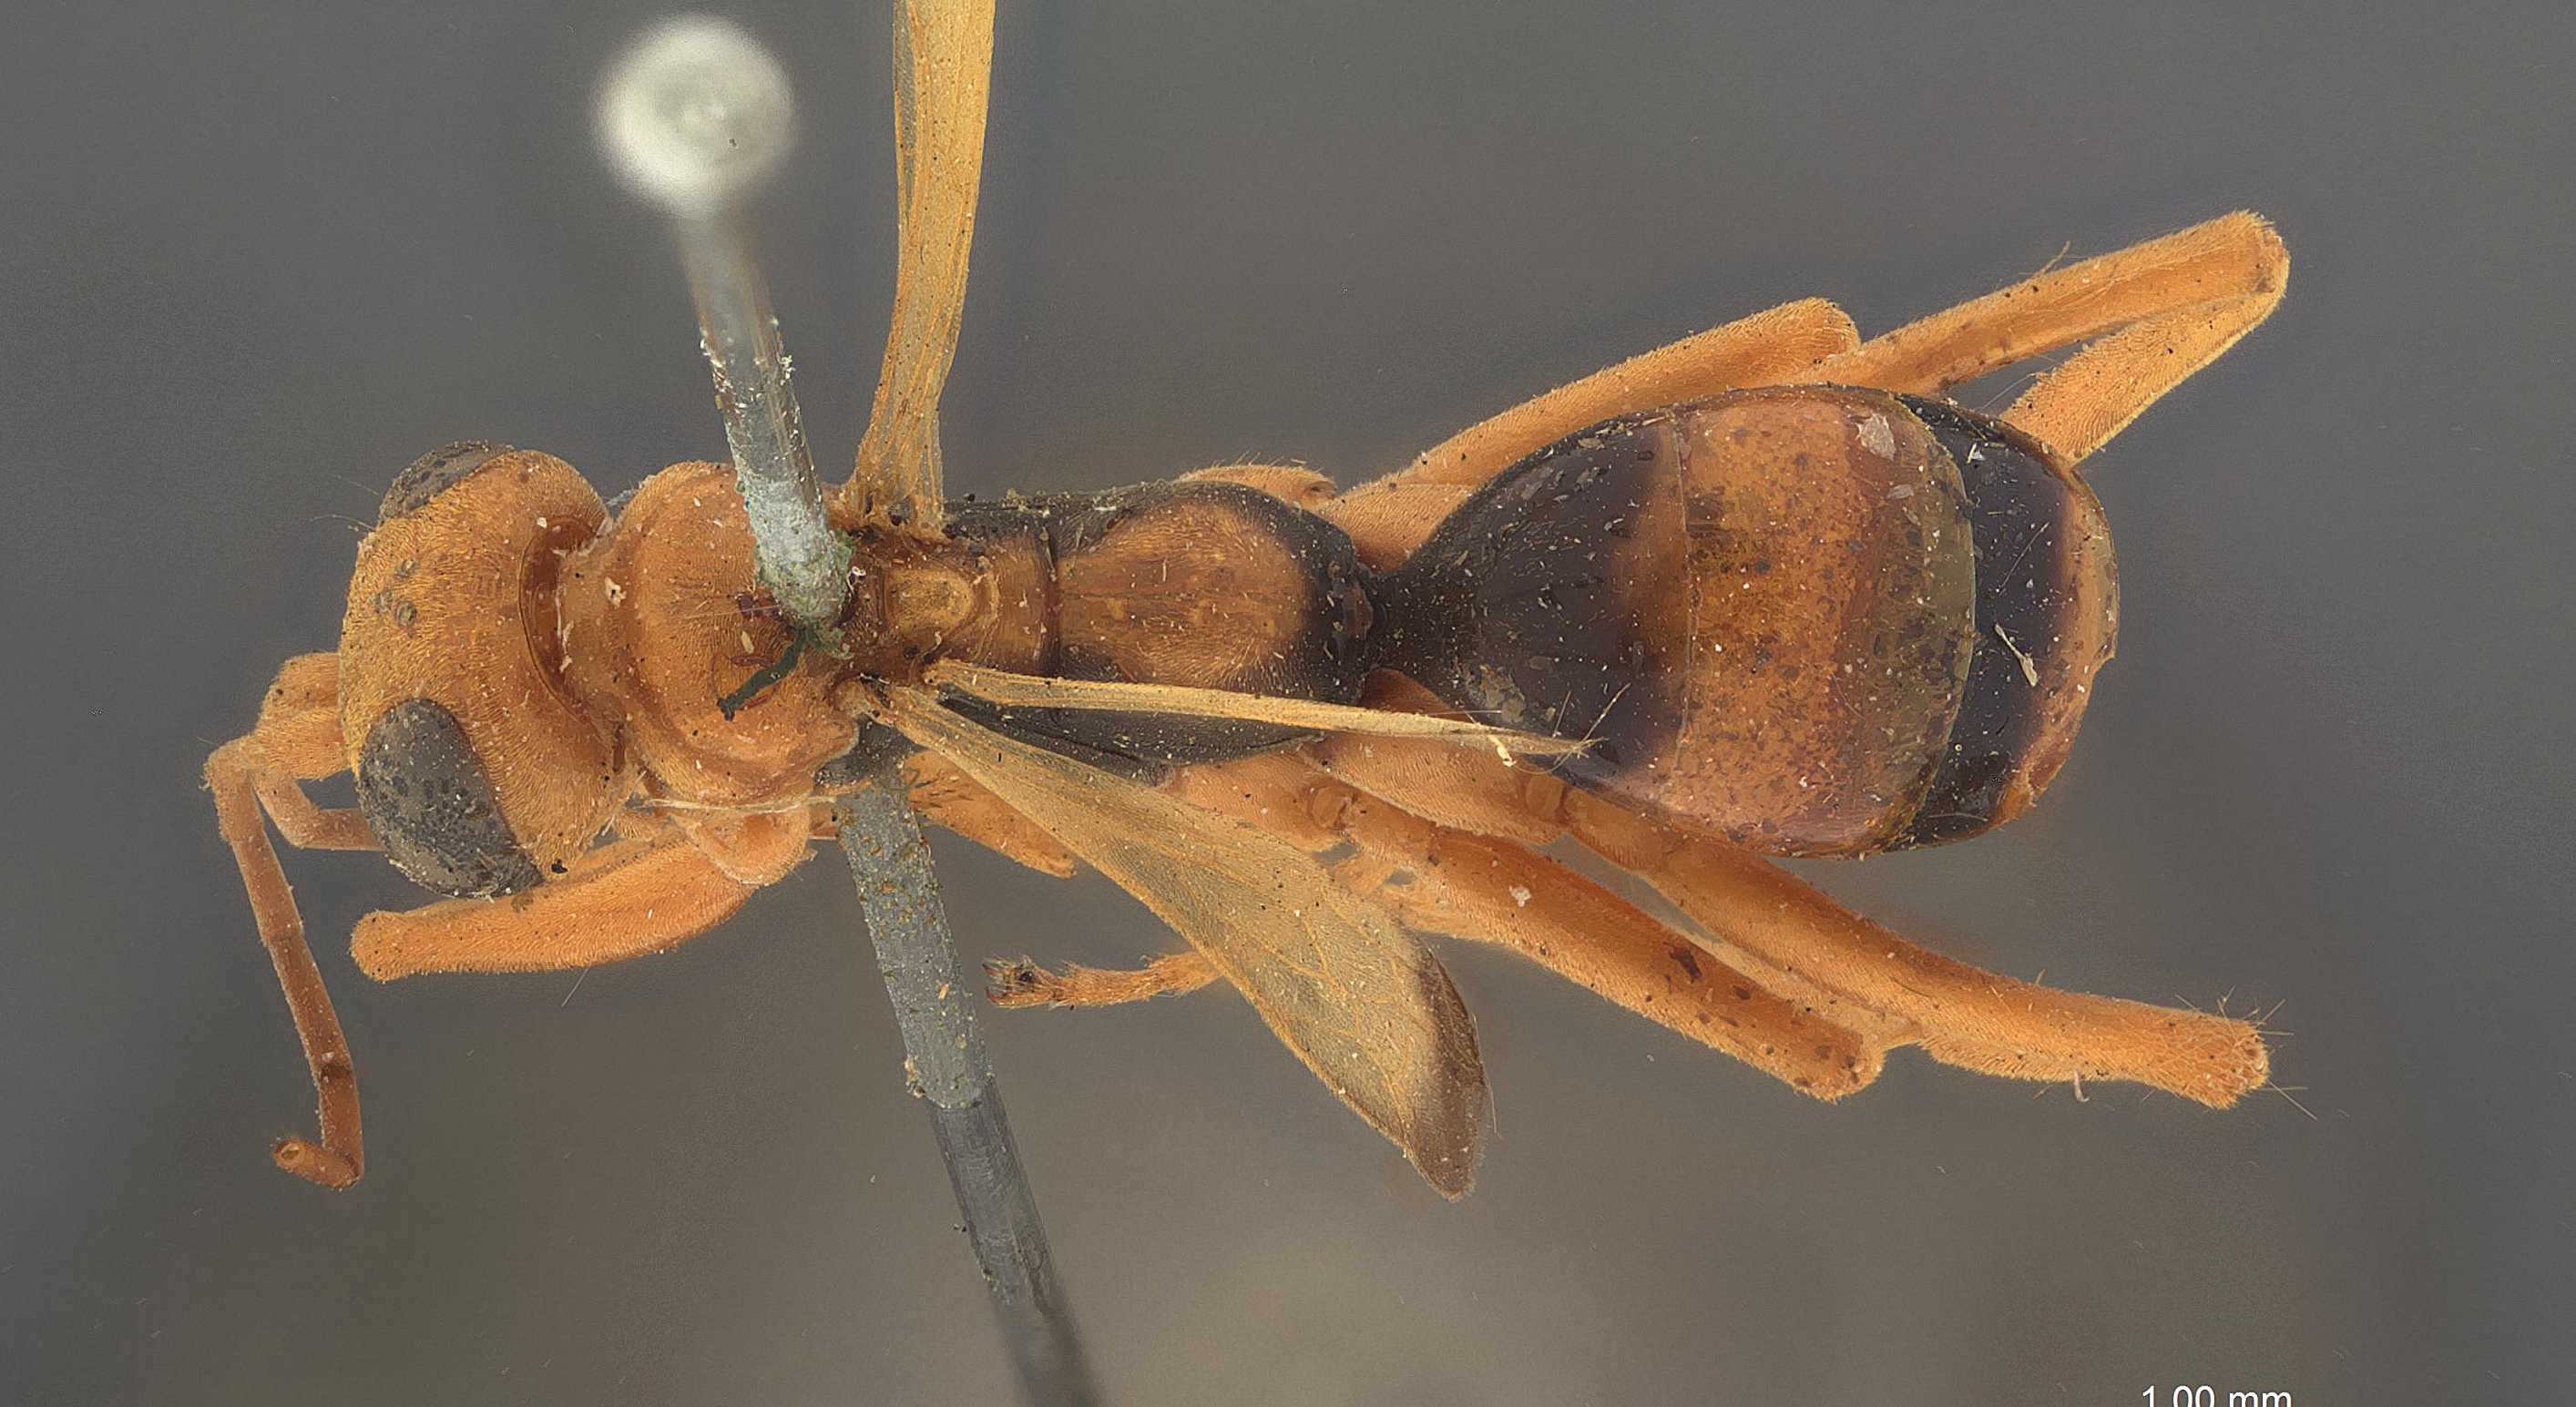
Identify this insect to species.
Haploneurion nitidus
